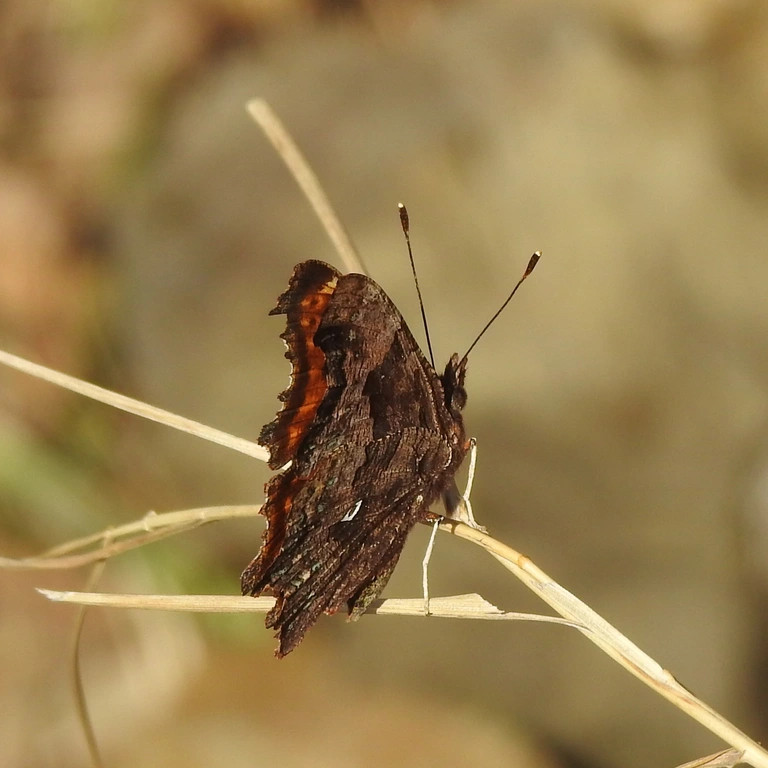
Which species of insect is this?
Polygonia c-album
